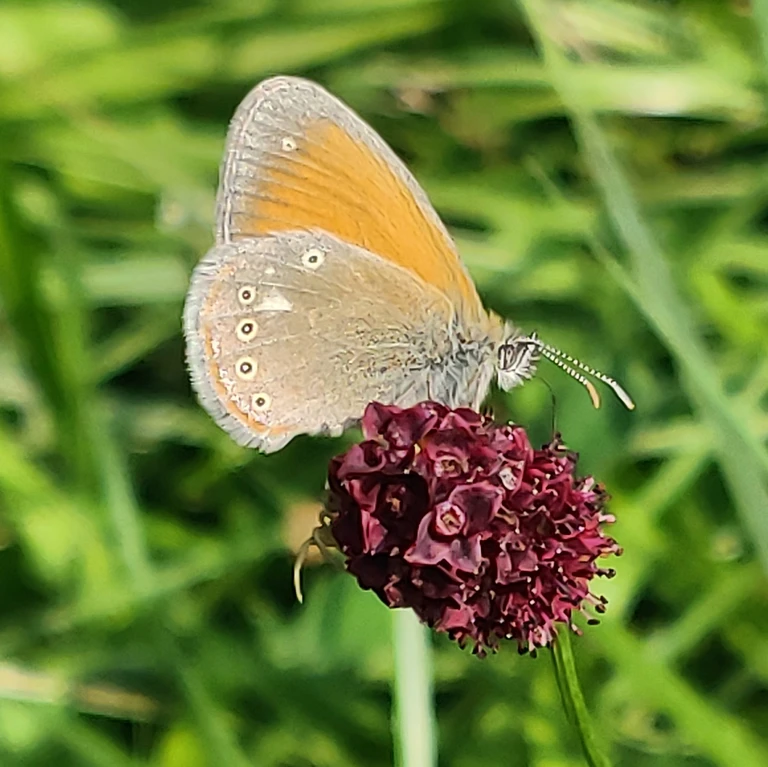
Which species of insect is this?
Coenonympha glycerion (also Coenonympha iphis)
